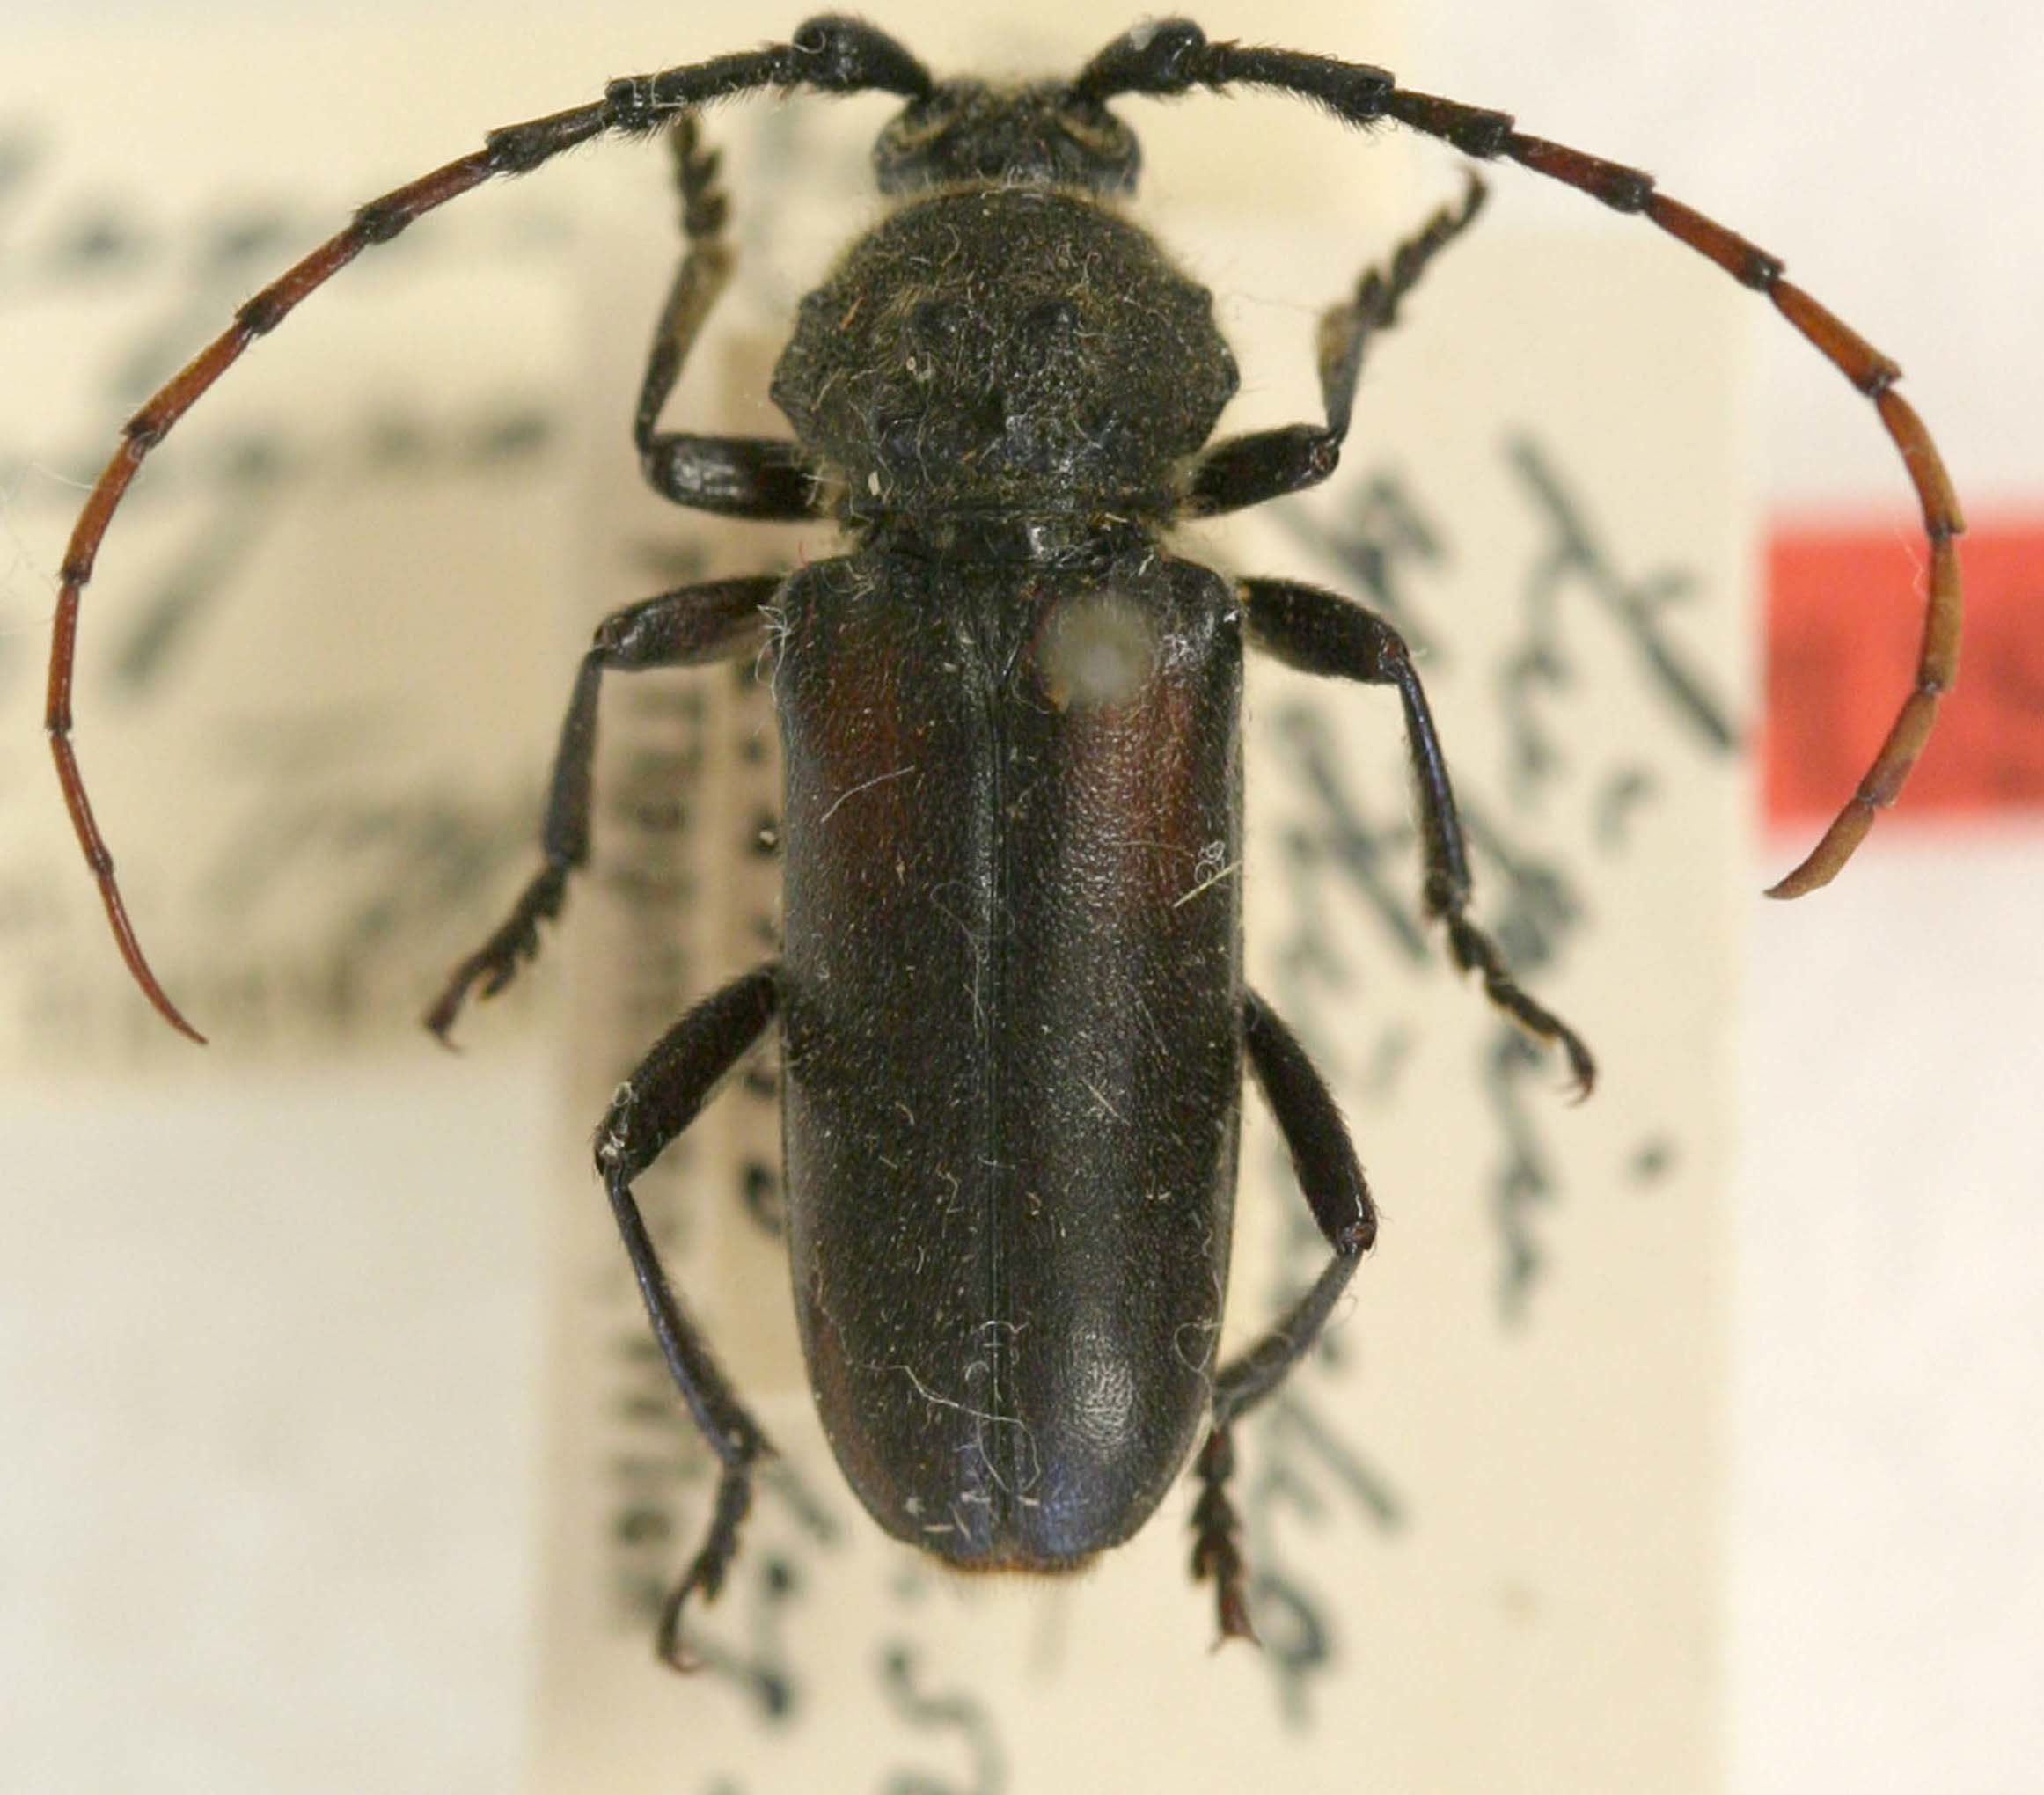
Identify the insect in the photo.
Aegoidus weyrauchi
